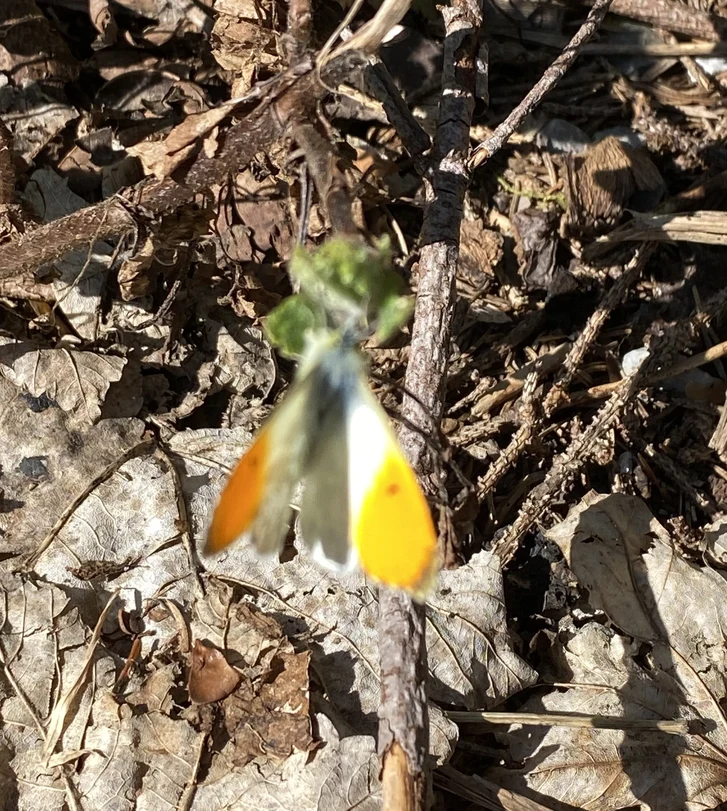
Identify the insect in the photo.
Anthocharis cardamines
